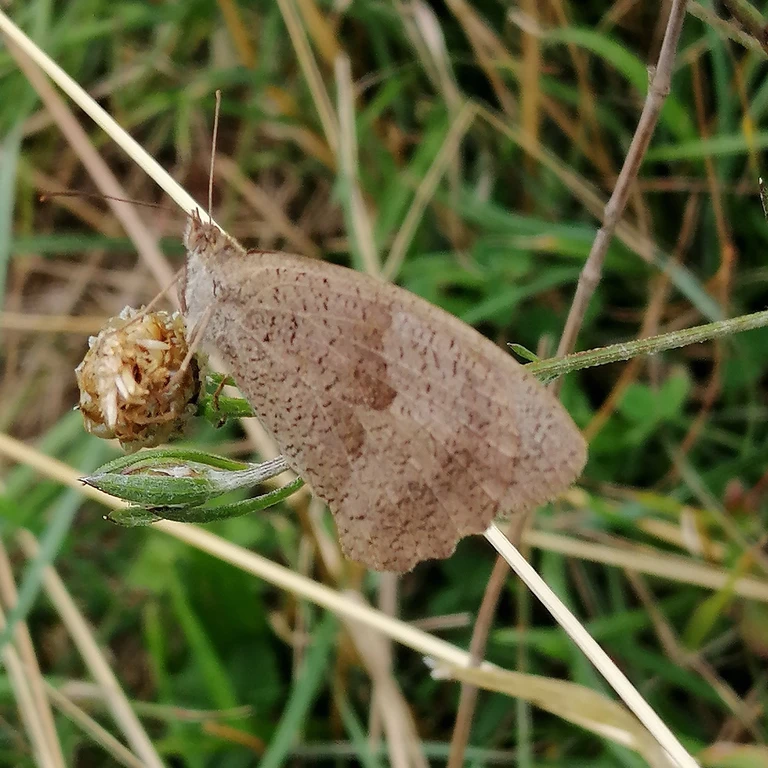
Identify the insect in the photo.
Maniola jurtina
